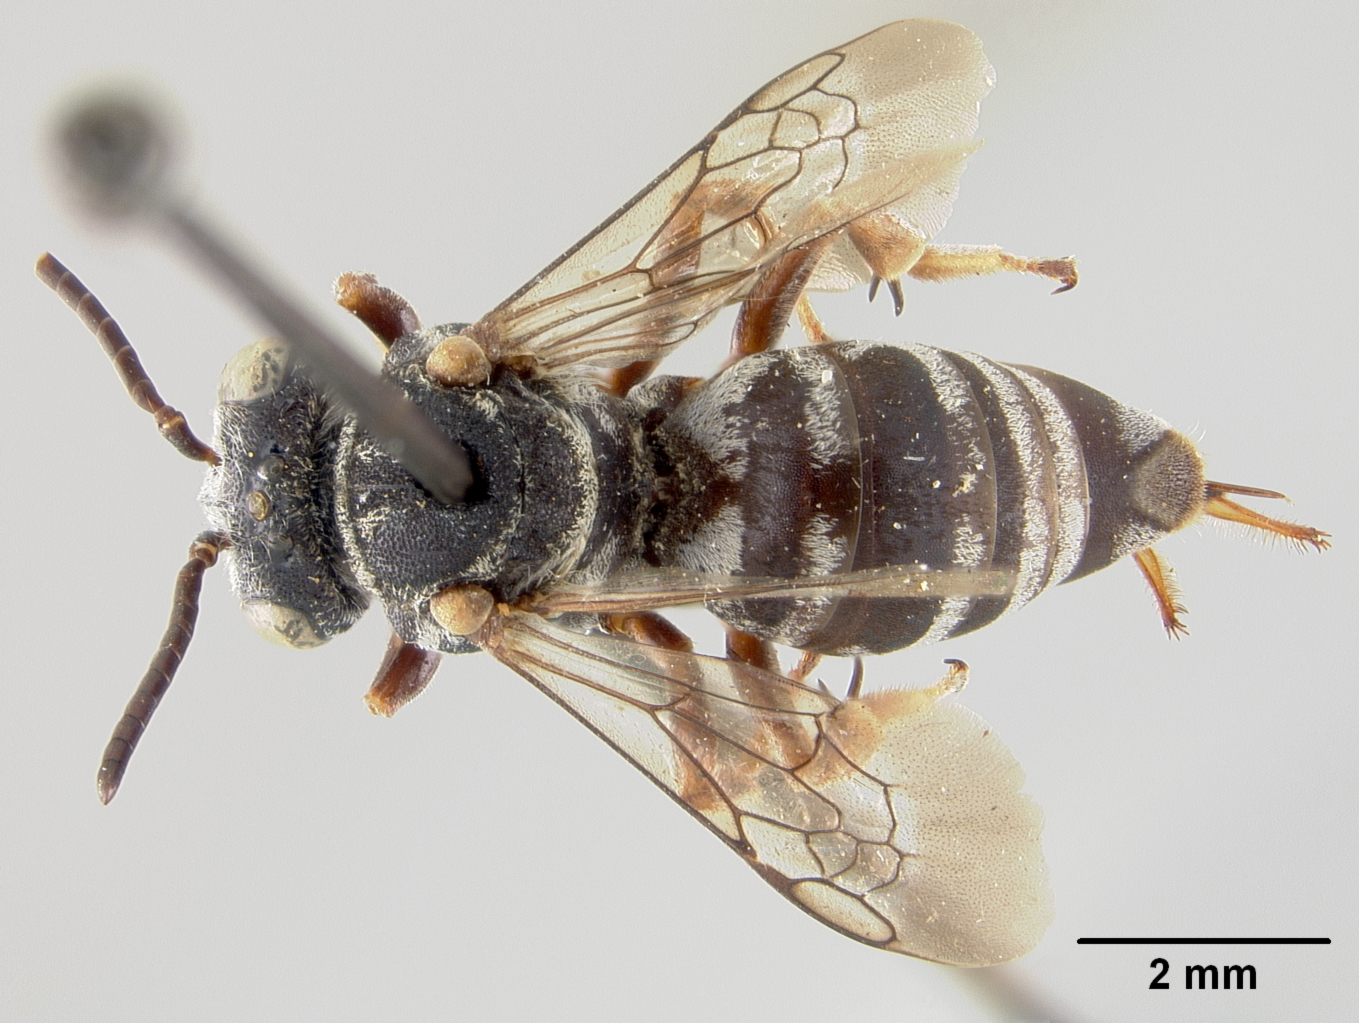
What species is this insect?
Triepeolus michiganensis
